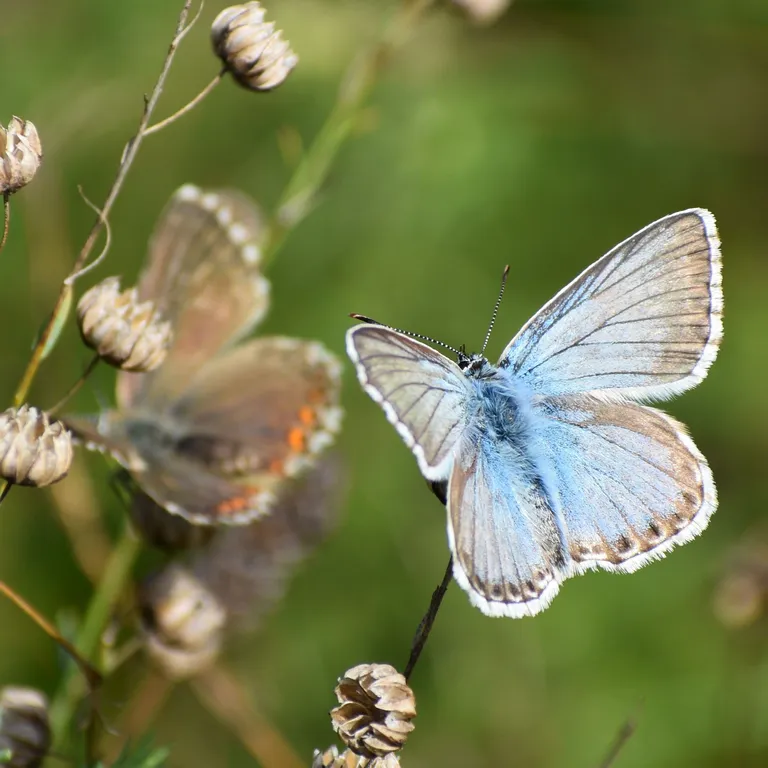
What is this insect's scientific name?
Lysandra coridon
